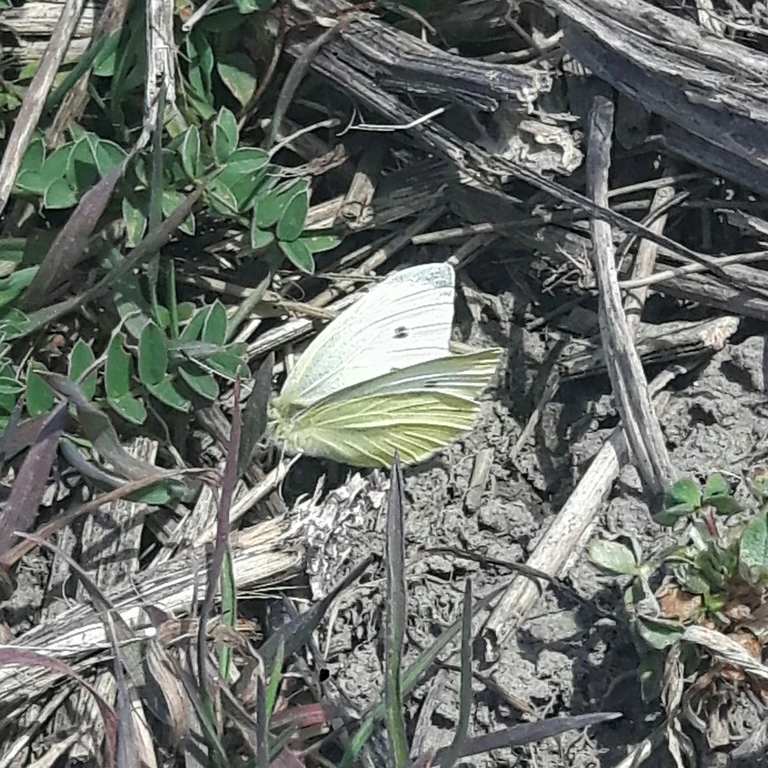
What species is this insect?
Pieris rapae
